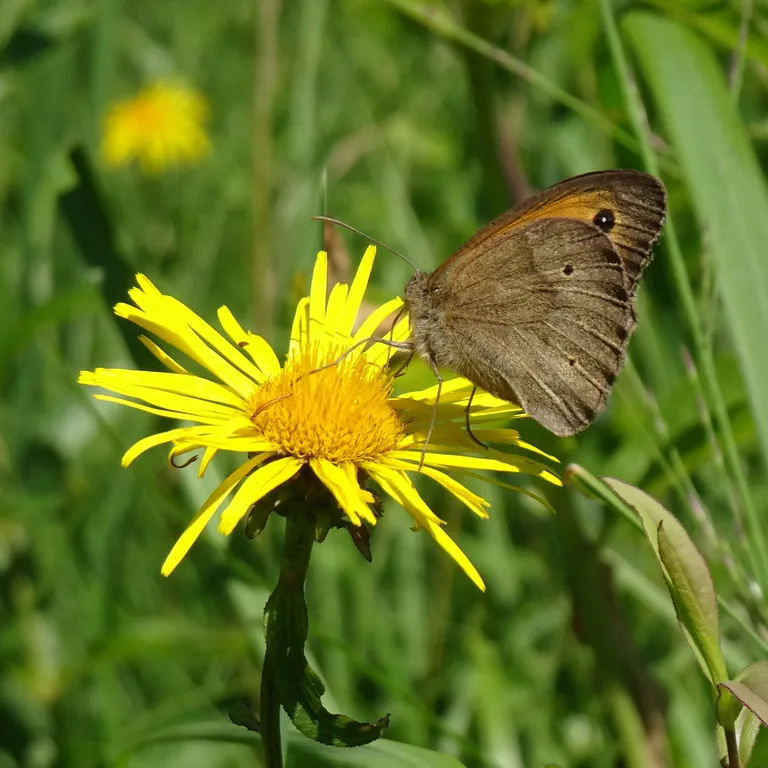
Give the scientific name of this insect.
Maniola jurtina
